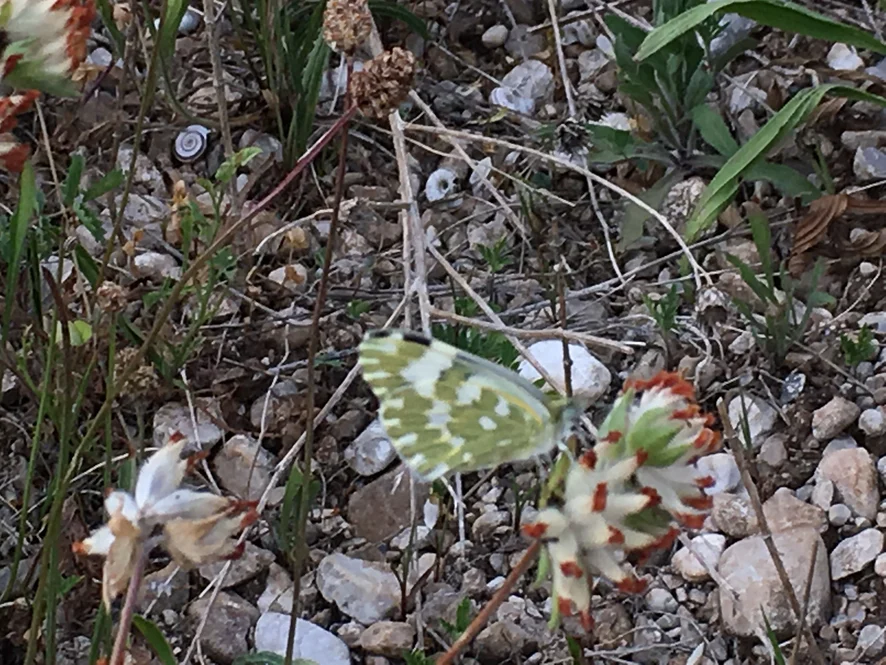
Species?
Pontia edusa
